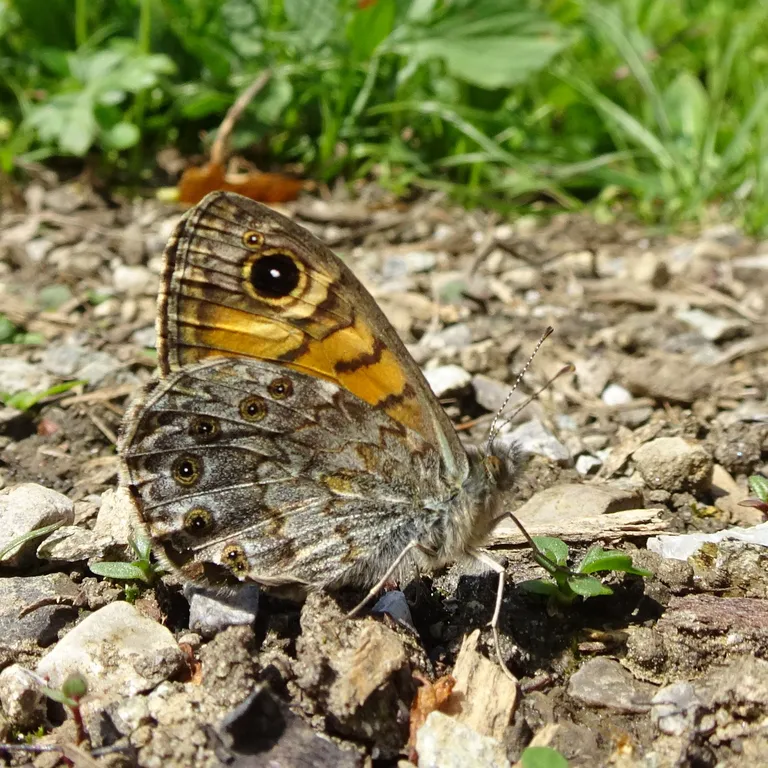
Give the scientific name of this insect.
Lasiommata megera (also Pararge megera)
